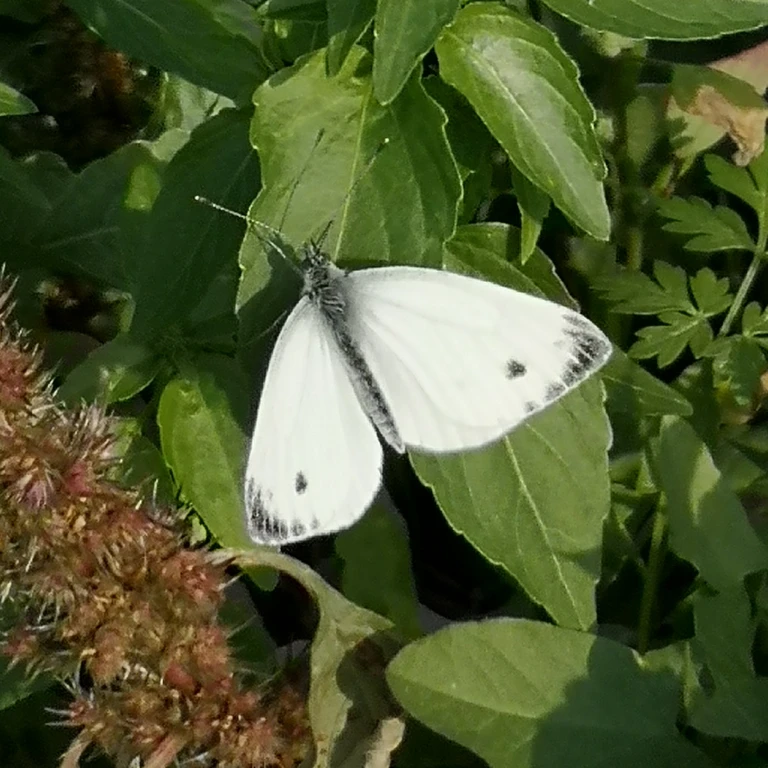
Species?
Pieris napi
